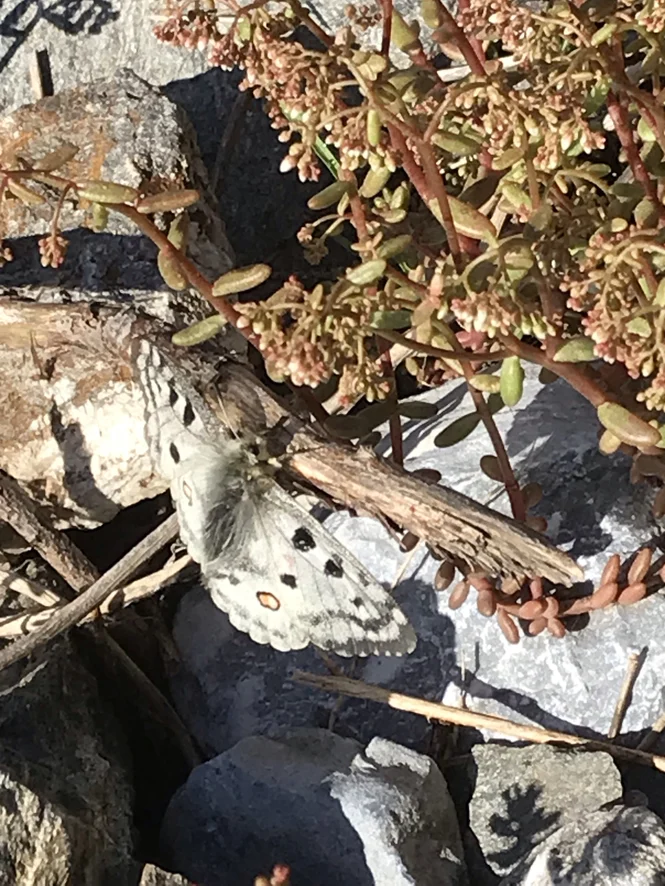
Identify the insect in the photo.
Parnassius apollo
